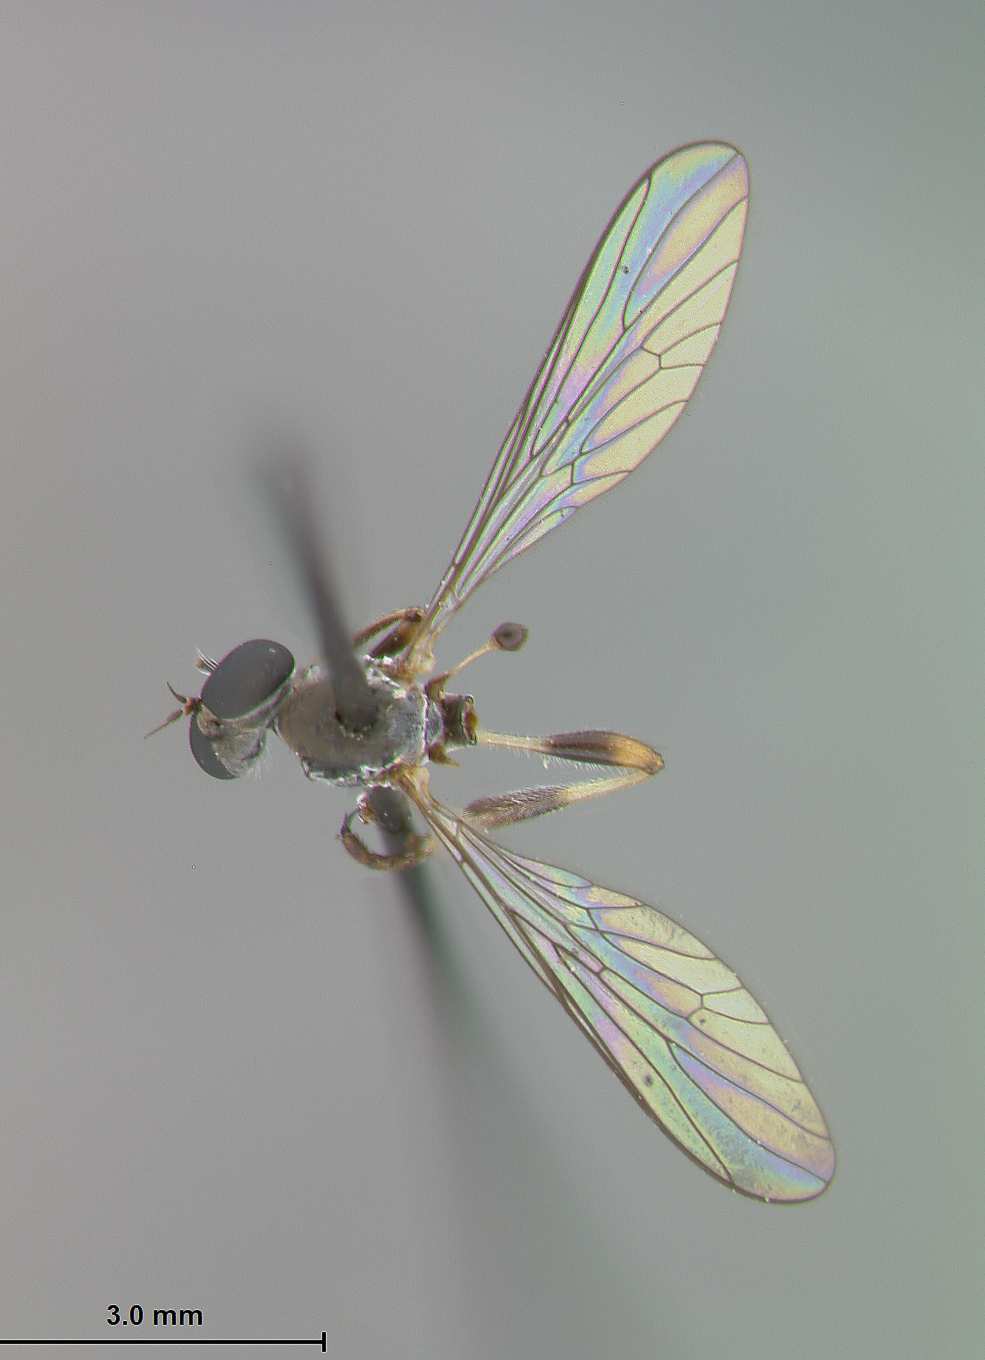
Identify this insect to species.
Beameromyia disfascia
